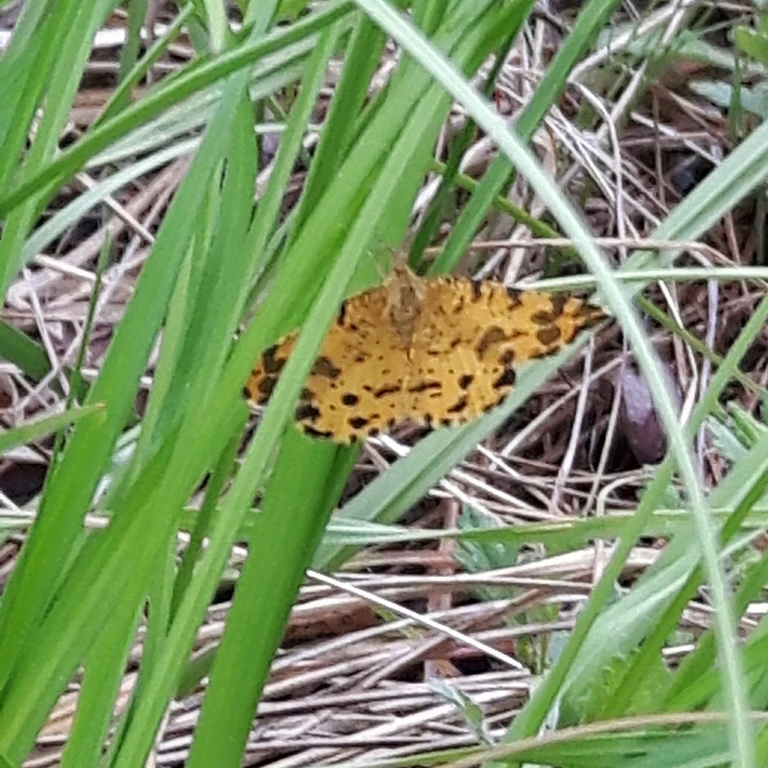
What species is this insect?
Pseudopanthera macularia
